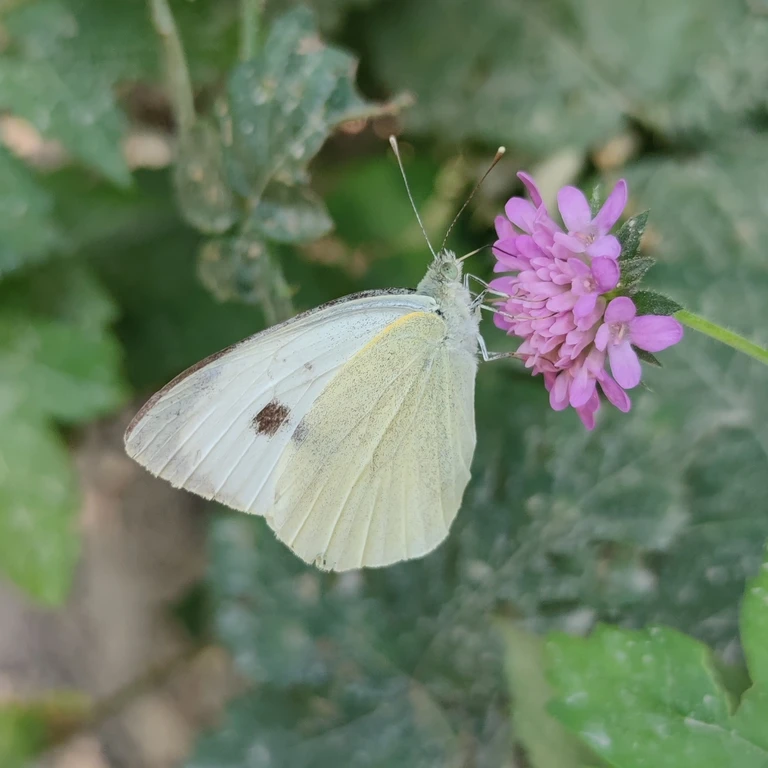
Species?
Pieris brassicae
